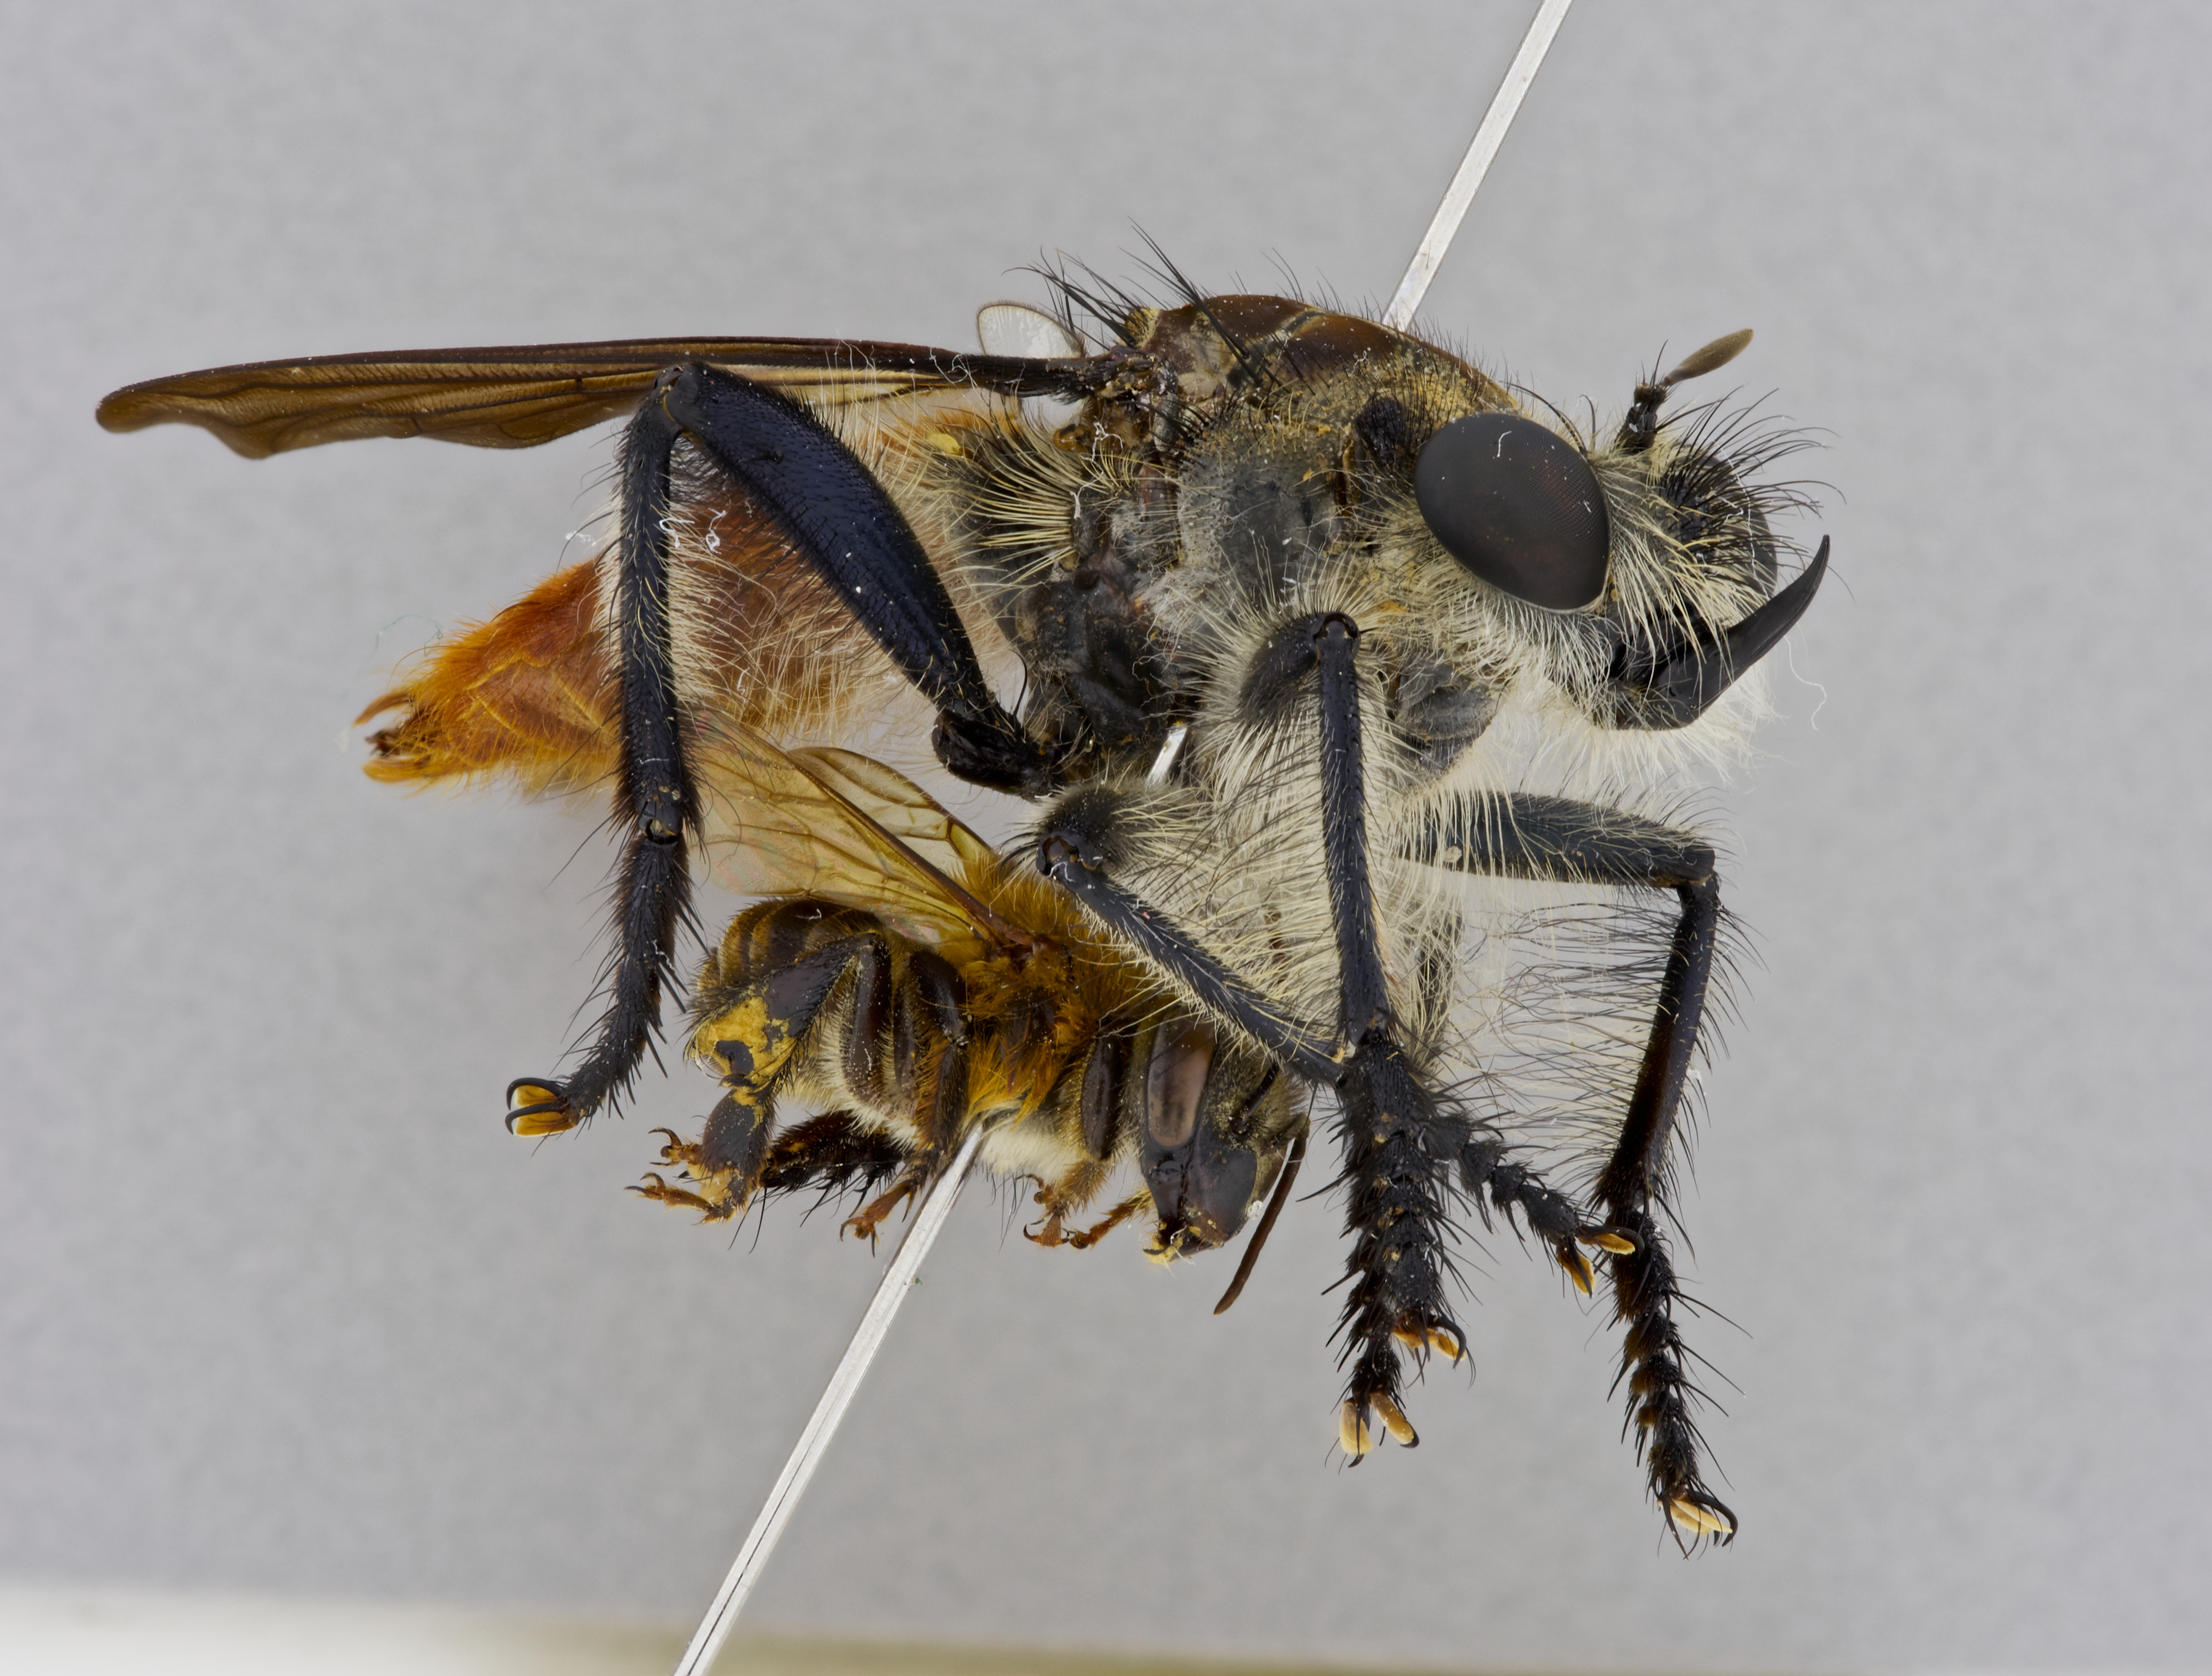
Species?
Pilica formidolosa
